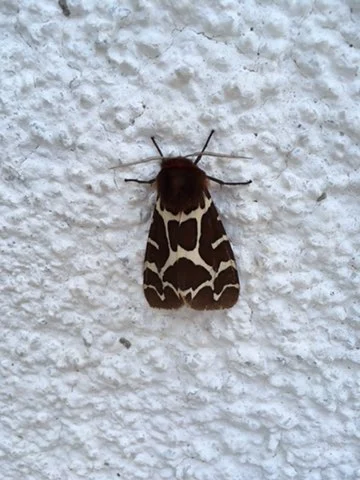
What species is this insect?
Arctia caja
